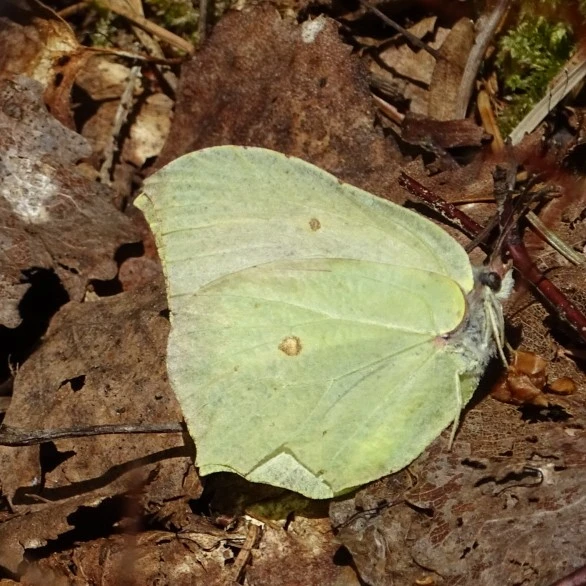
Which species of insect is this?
Gonepteryx rhamni
